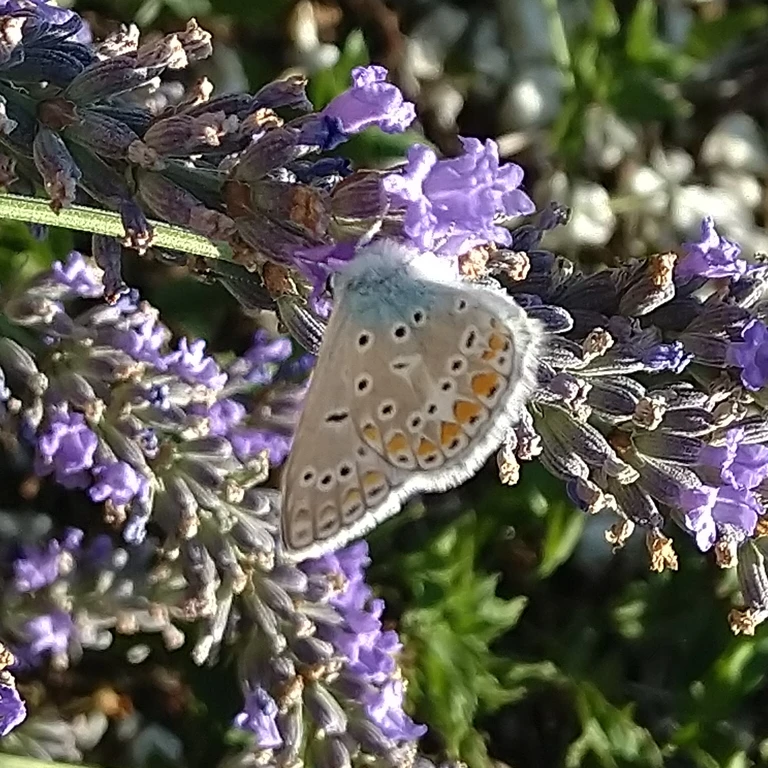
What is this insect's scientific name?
Polyommatus icarus
